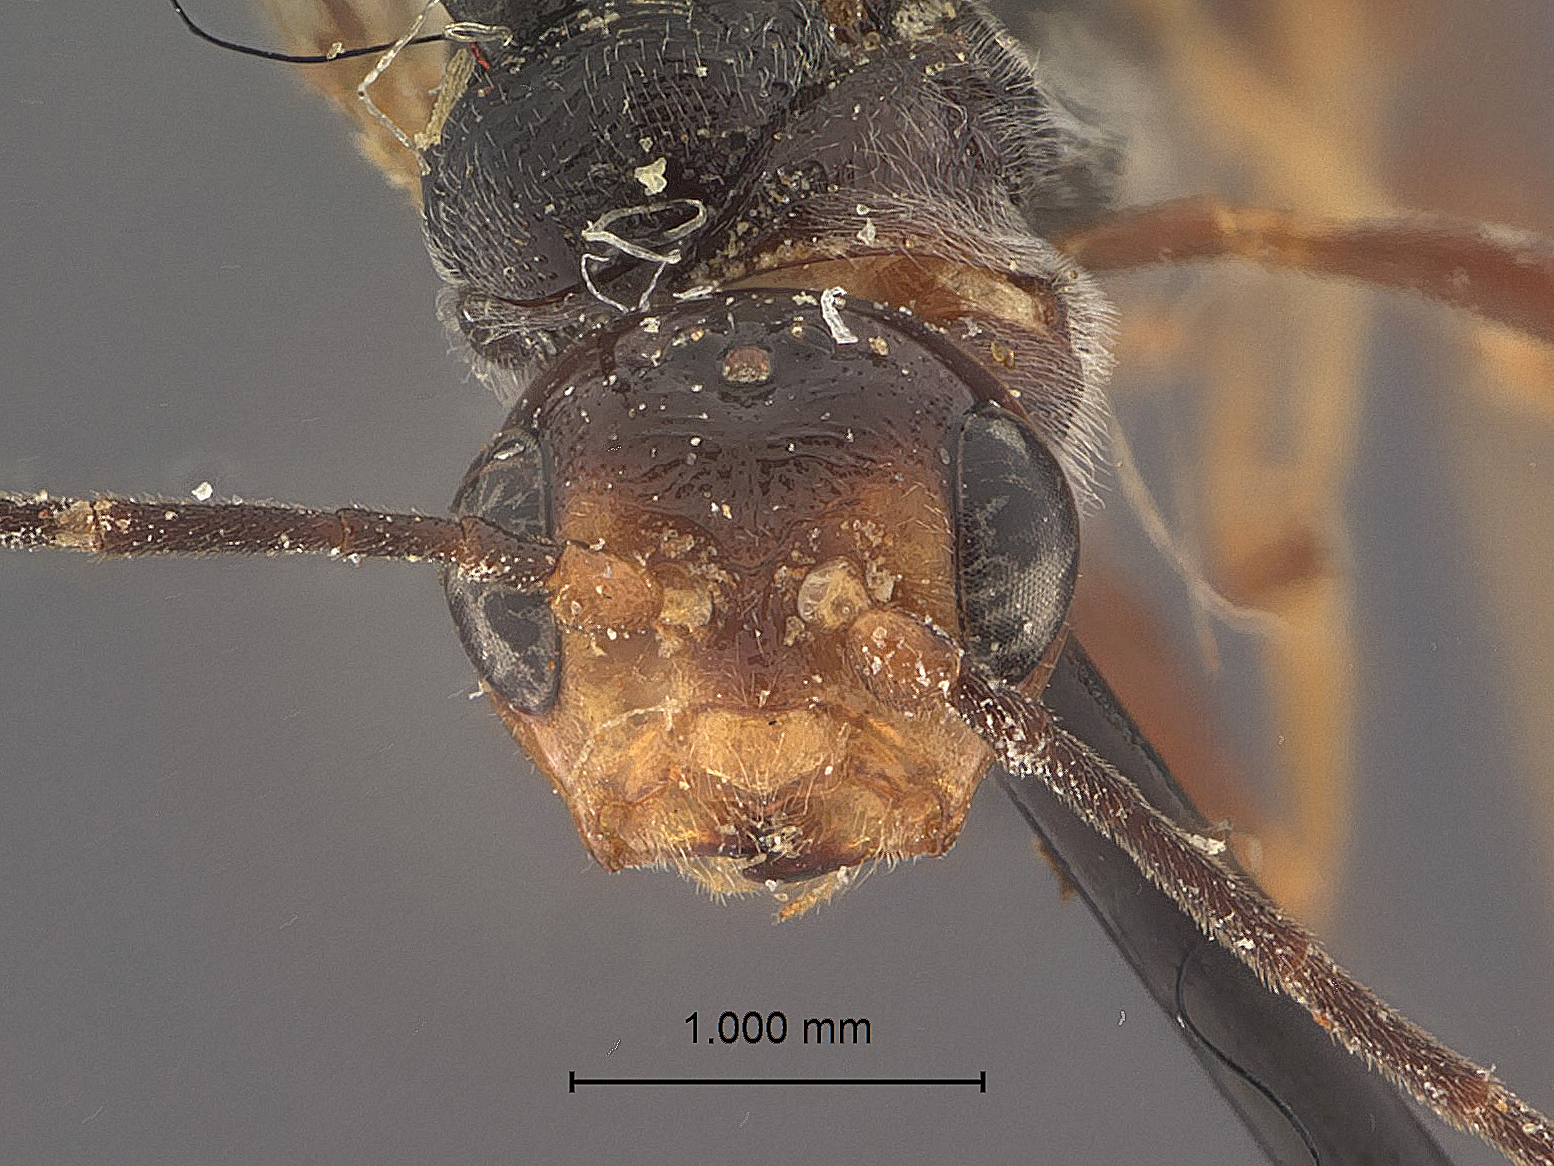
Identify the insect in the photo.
Aulacus digitalis
